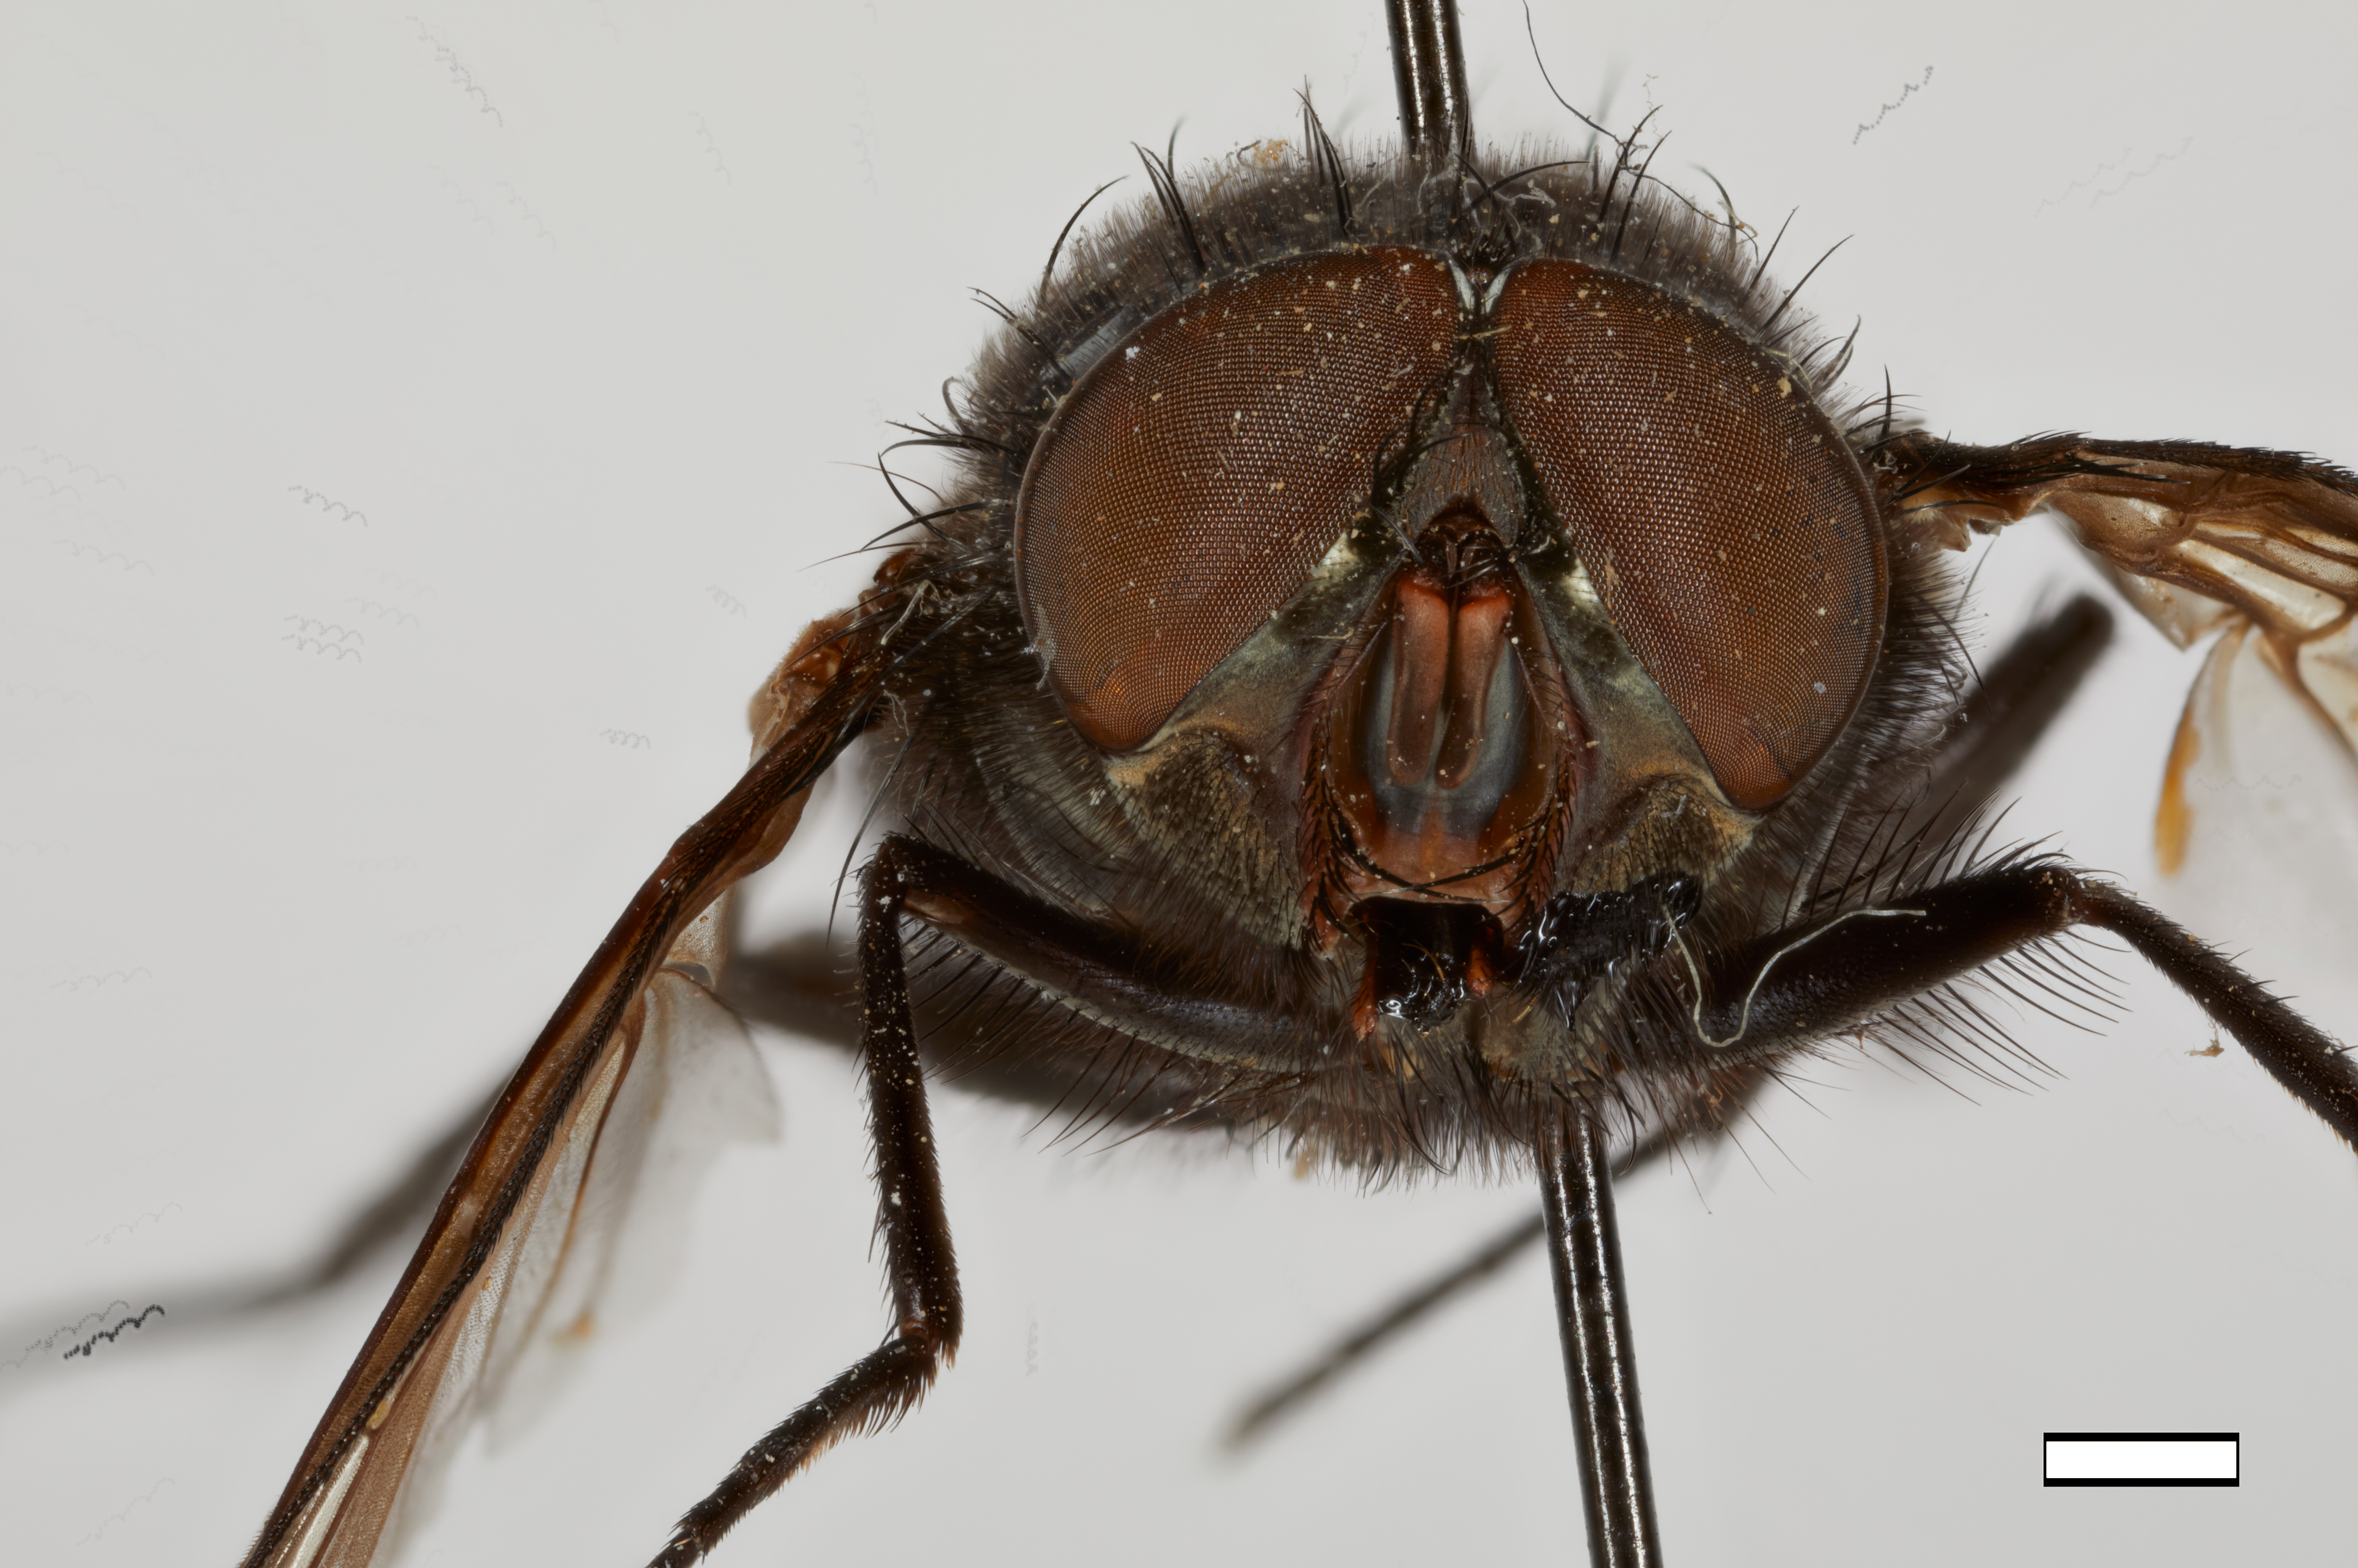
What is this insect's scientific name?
Calliphora lata
